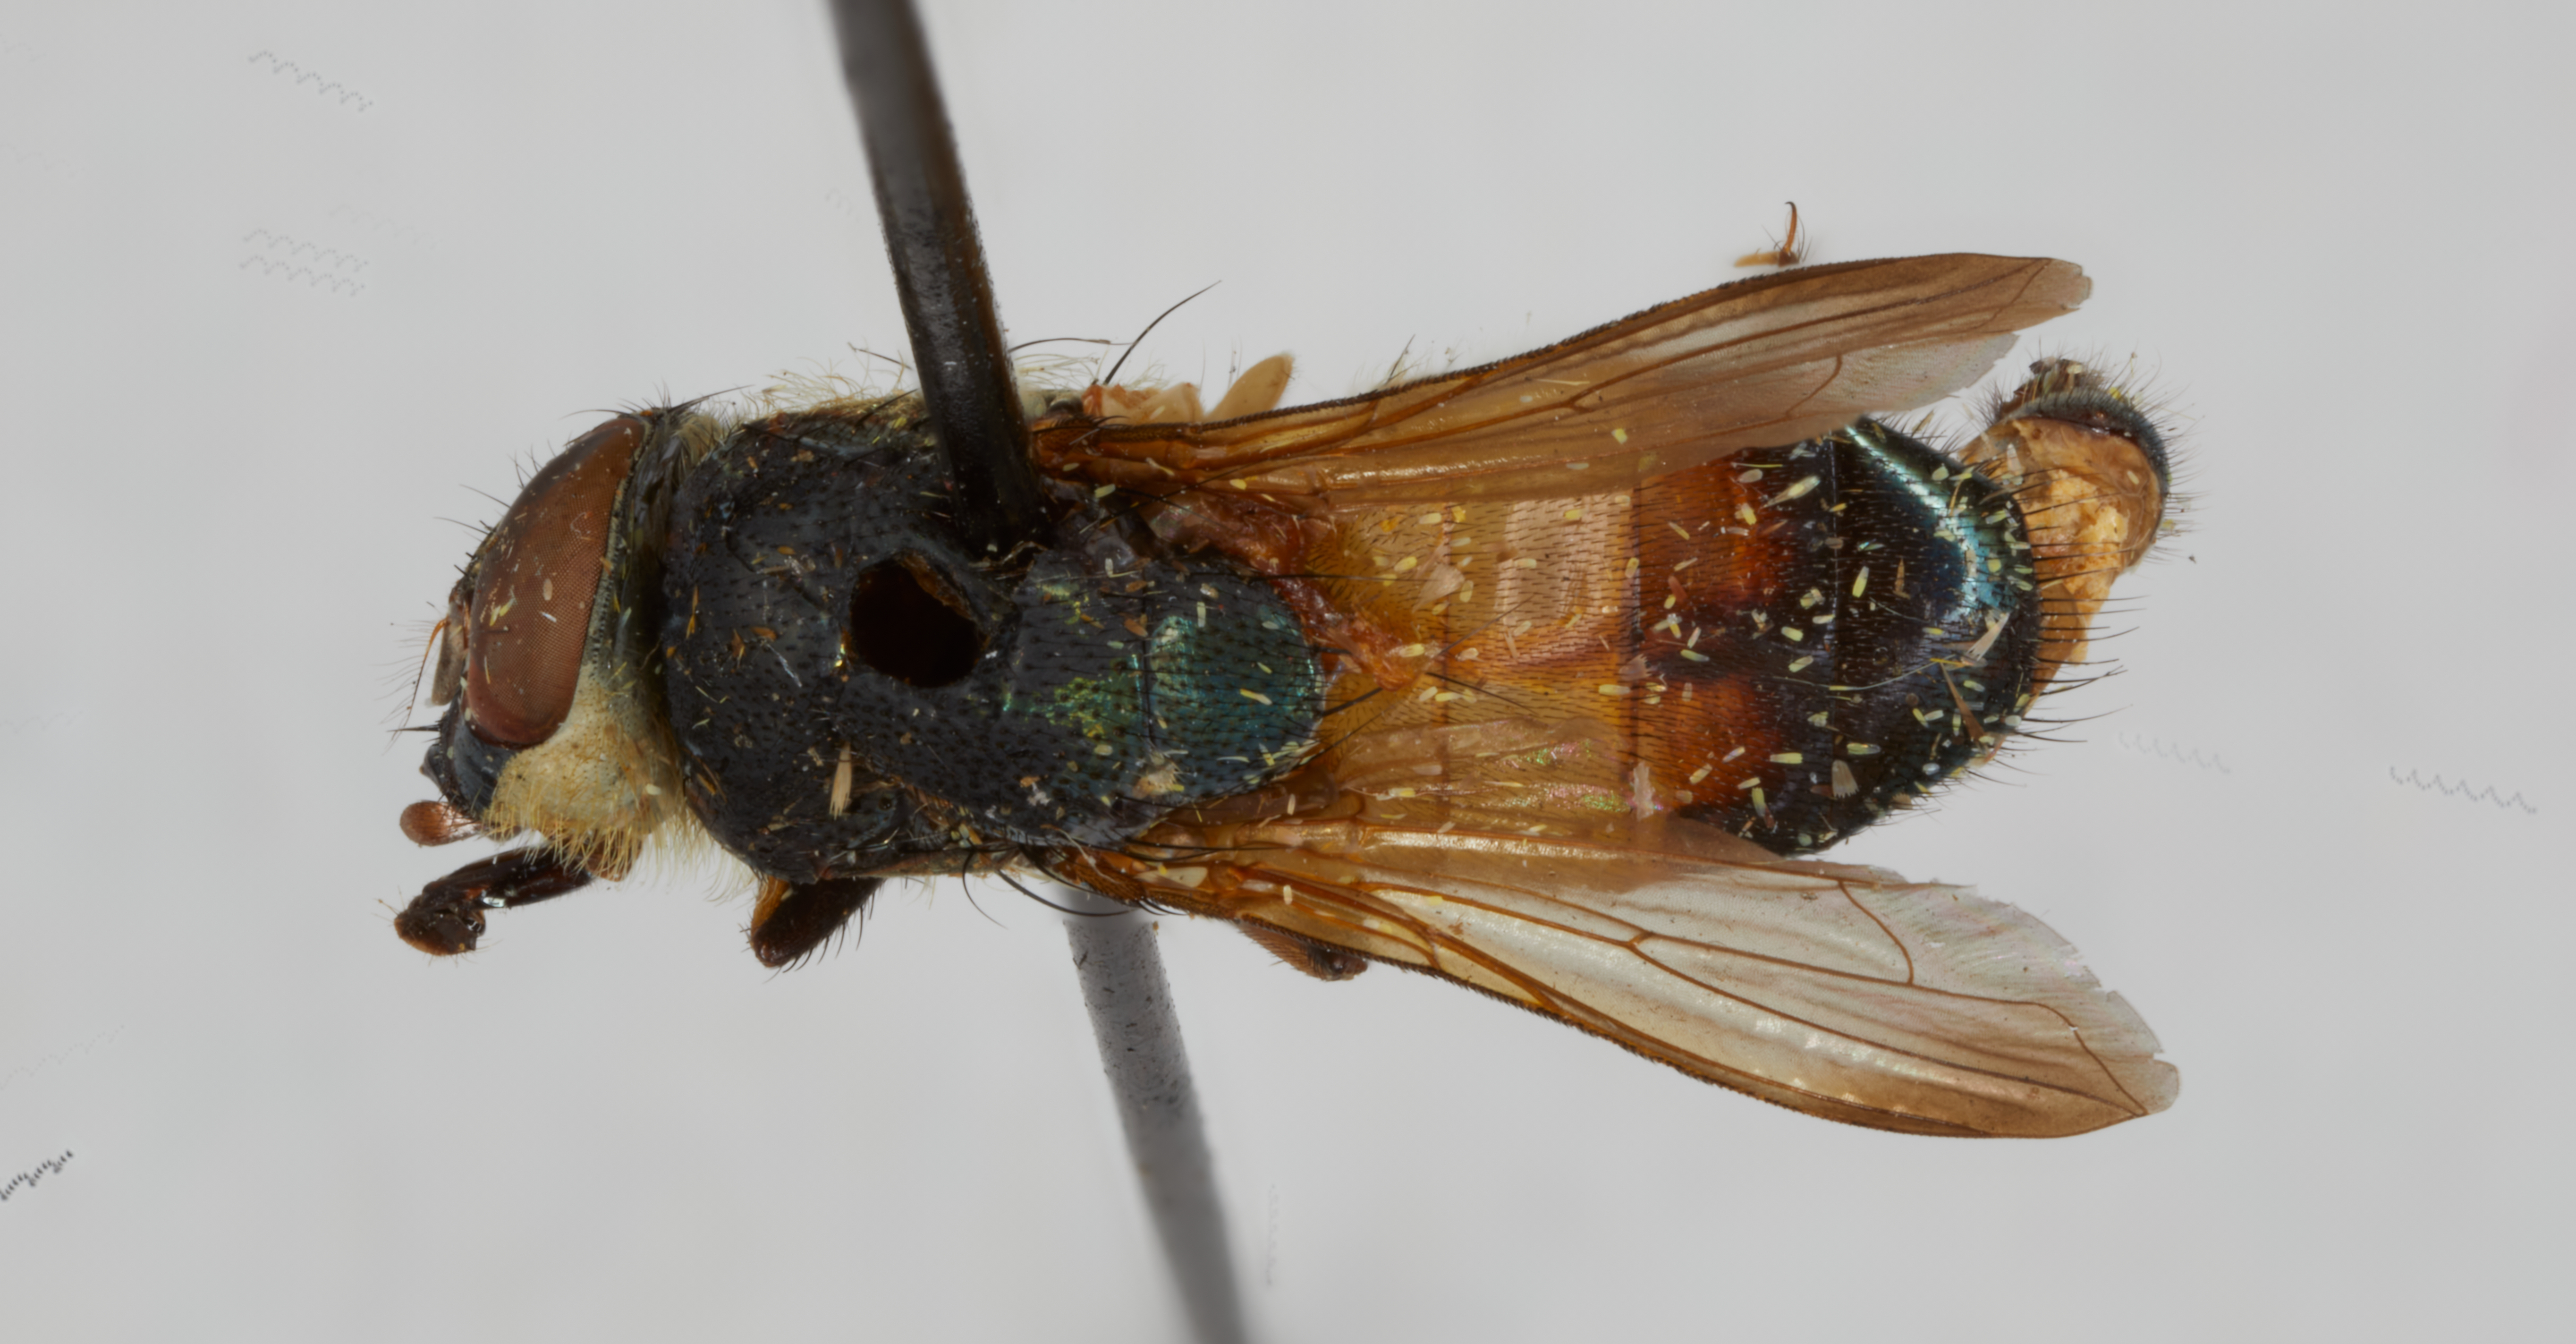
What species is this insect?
Idiella tripartita (also Idiella orientalis)
